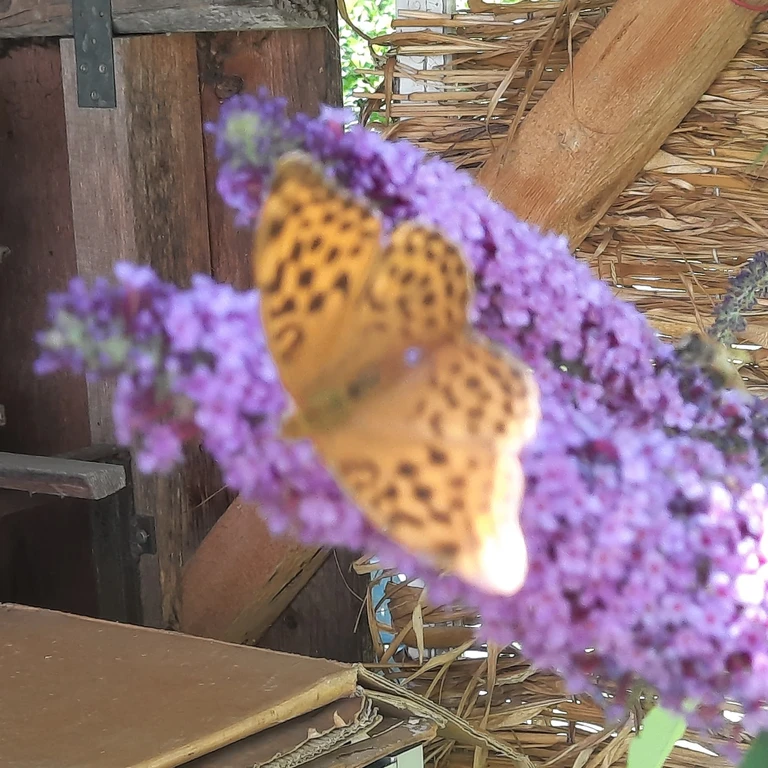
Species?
Argynnis paphia
